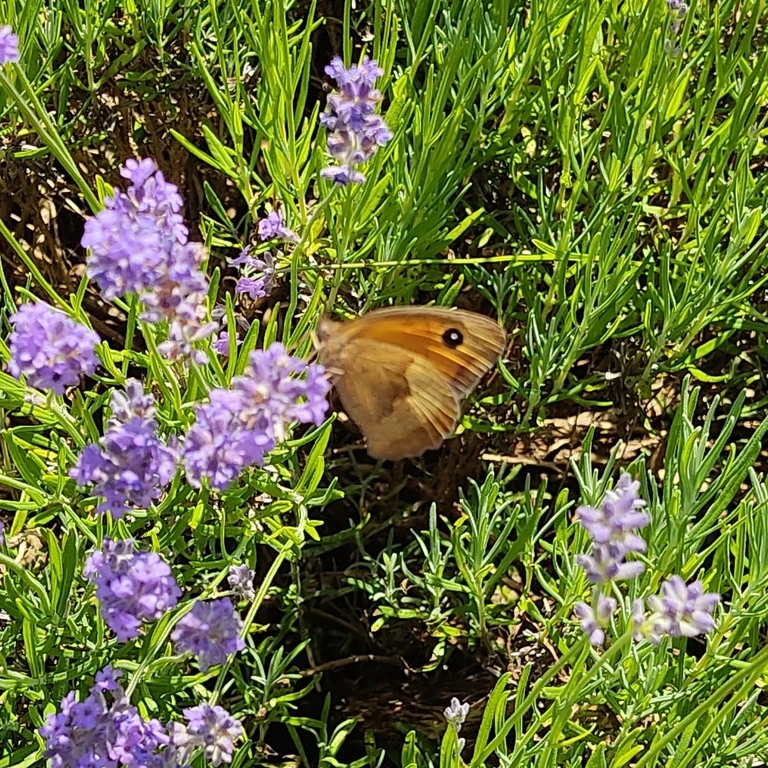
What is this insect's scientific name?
Maniola jurtina
